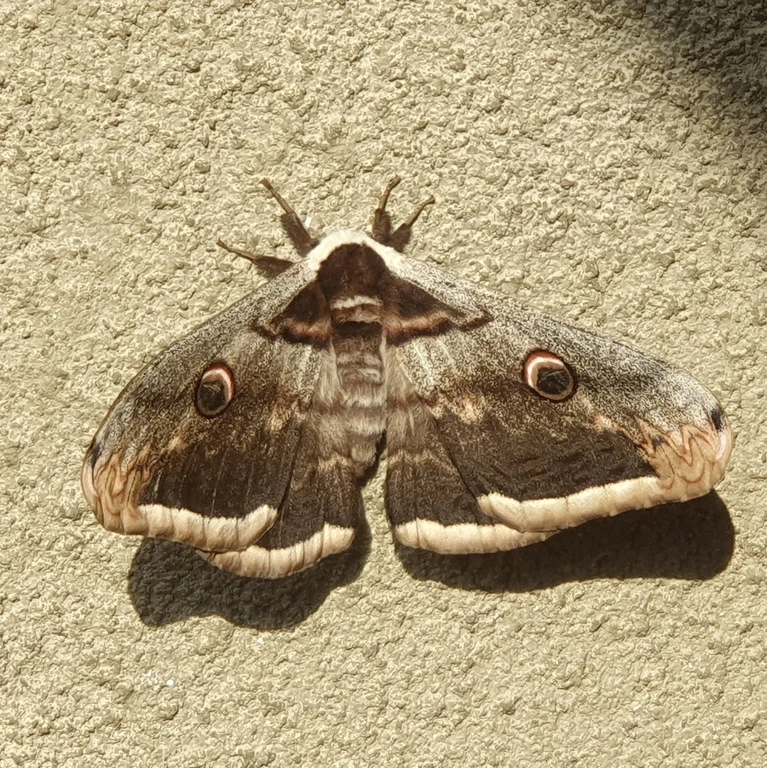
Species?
Saturnia pyri
